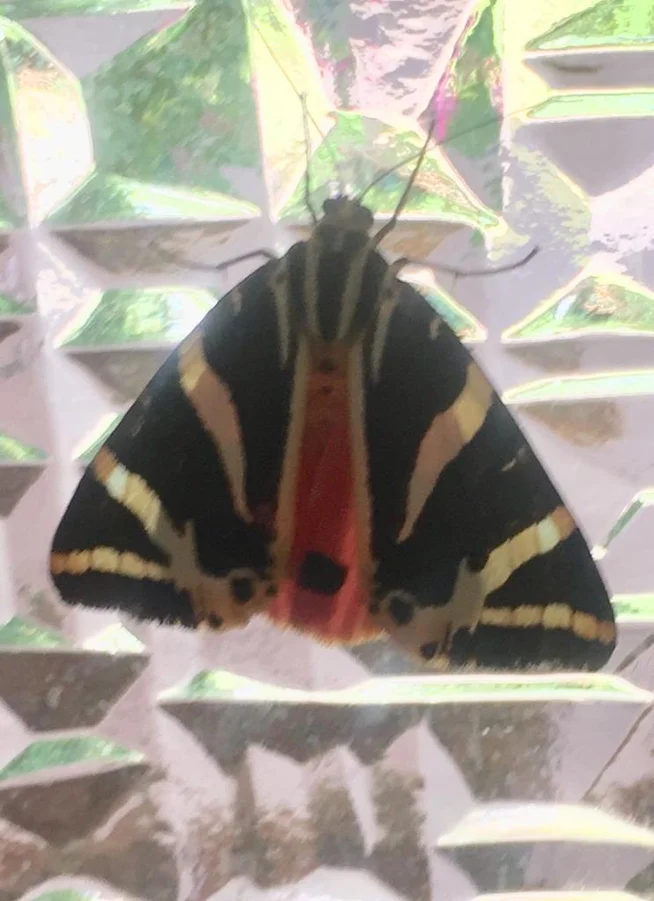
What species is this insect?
Euplagia quadripunctaria
